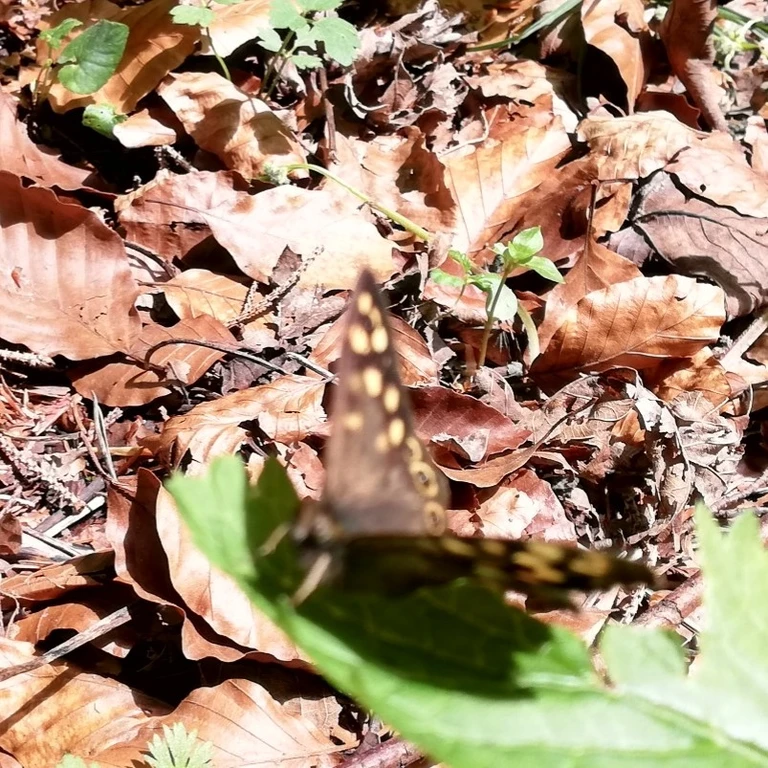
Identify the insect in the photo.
Pararge aegeria
